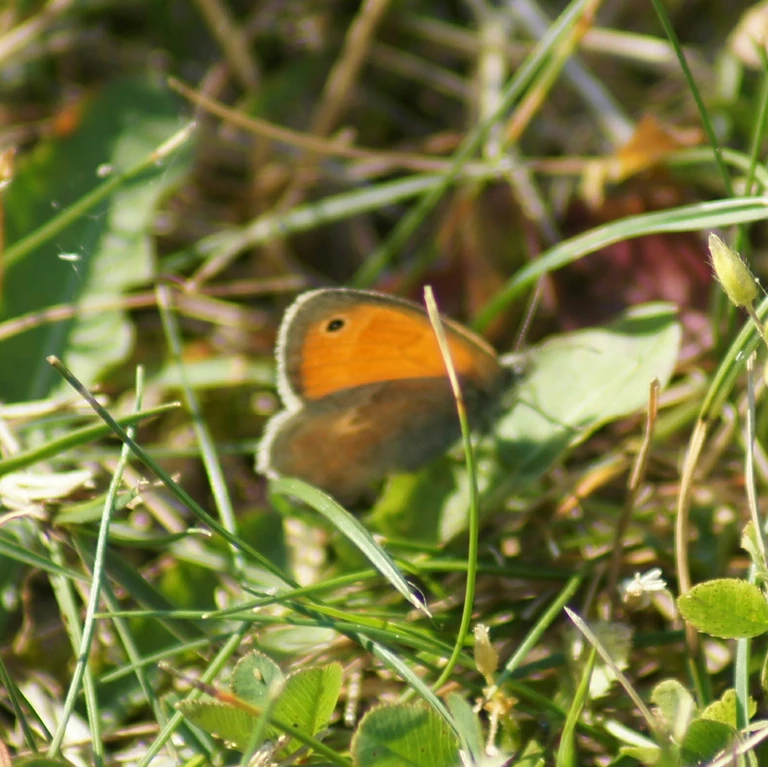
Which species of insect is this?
Coenonympha pamphilus
